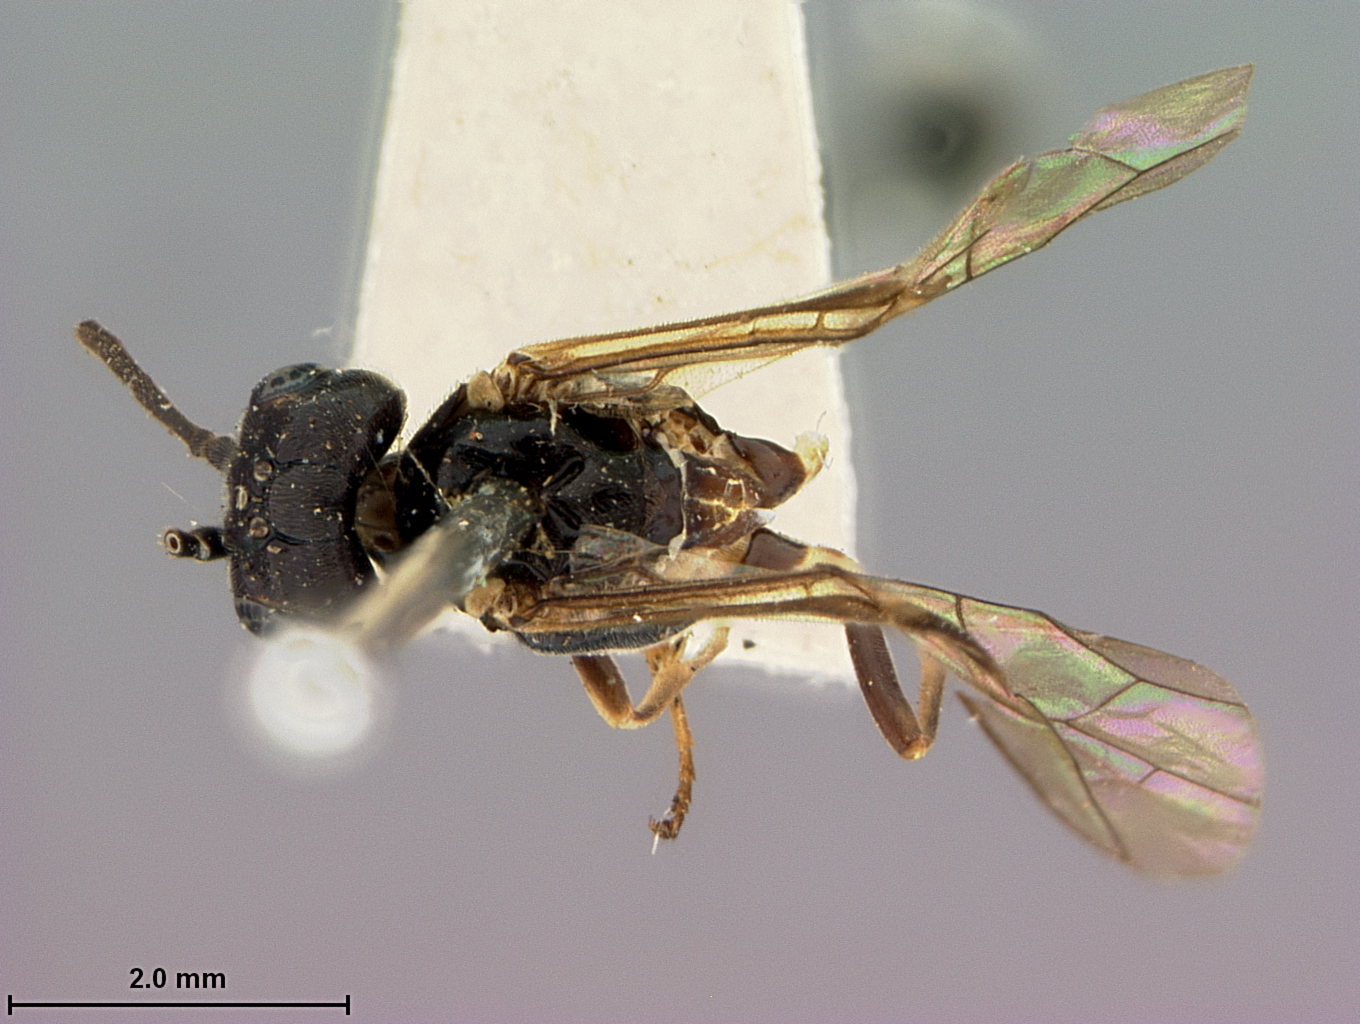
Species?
Emphytus gillettei
